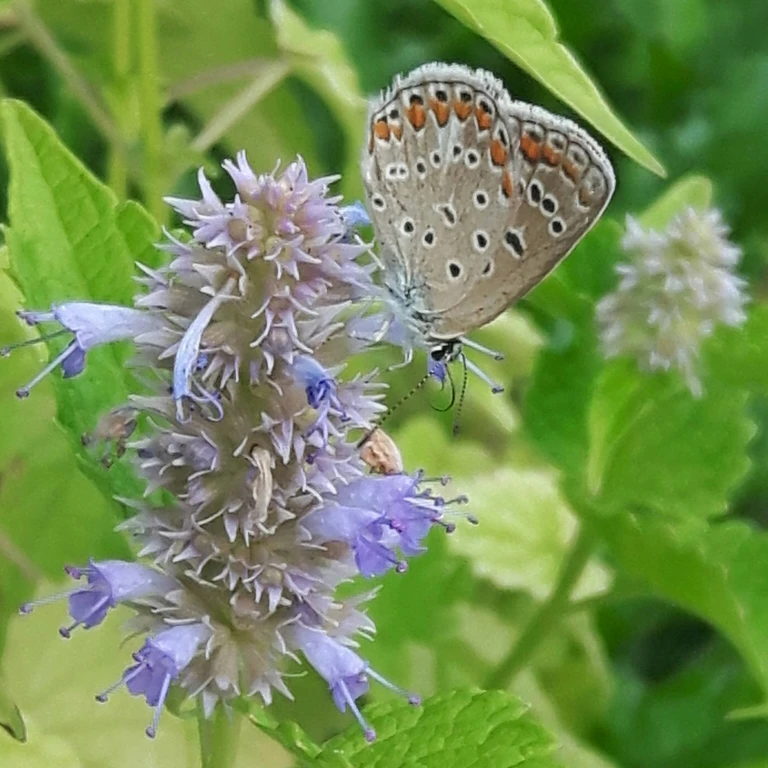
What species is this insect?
Polyommatus icarus
